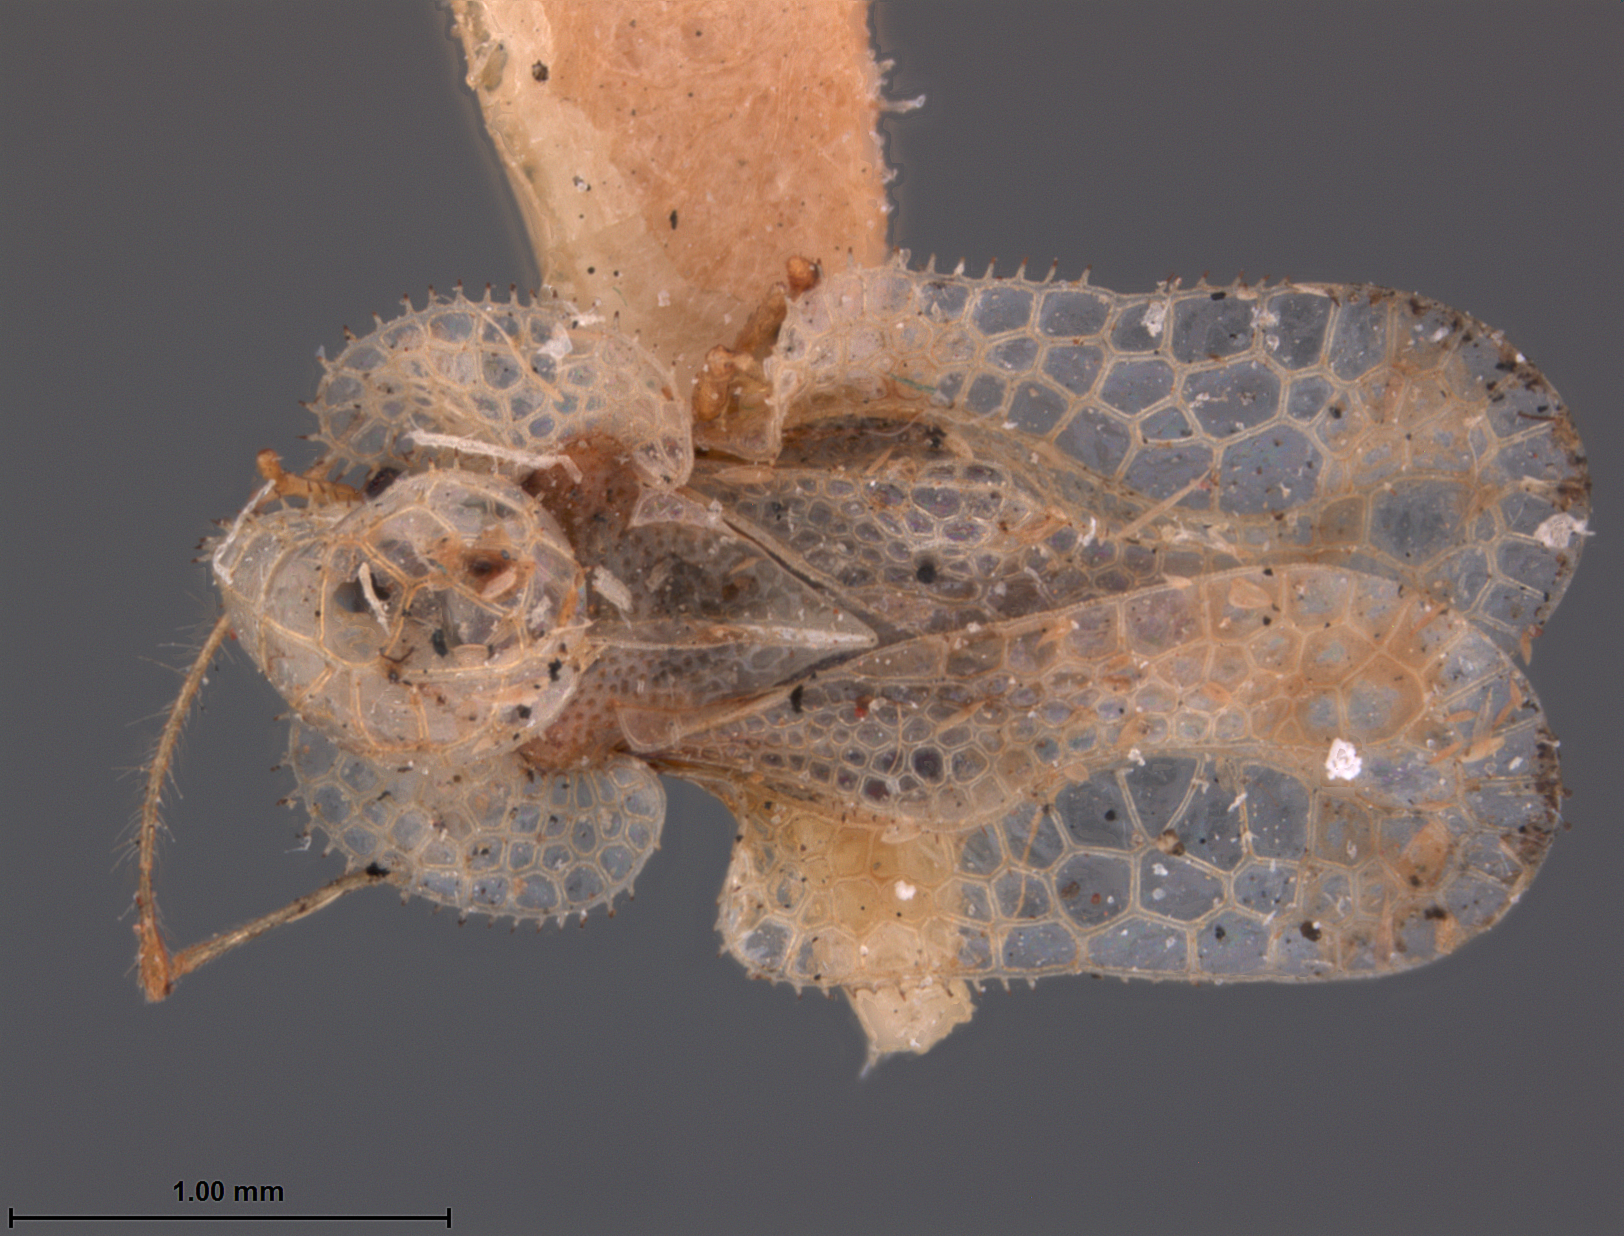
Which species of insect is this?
Corythucha lowryi
